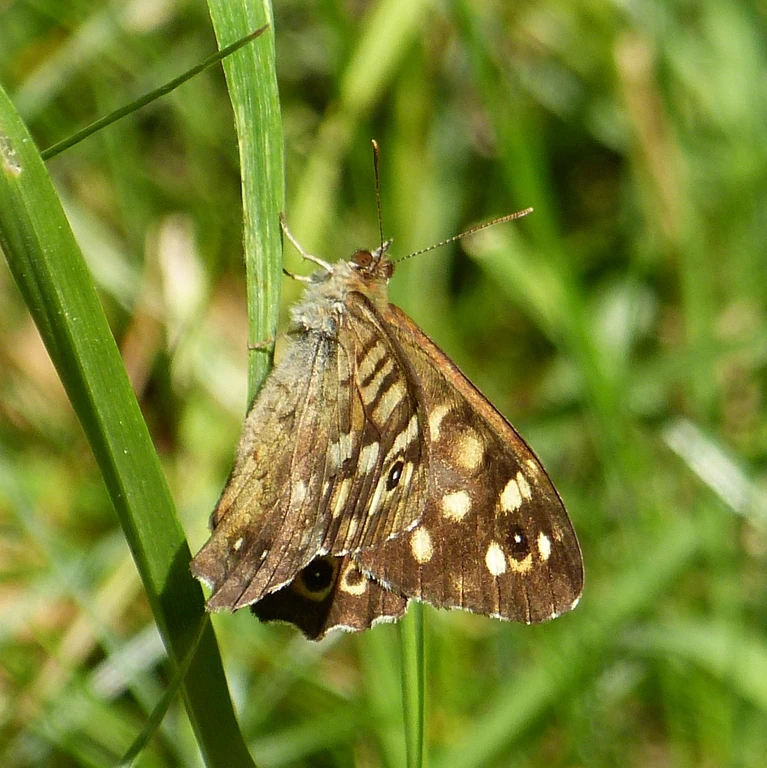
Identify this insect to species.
Pararge aegeria
